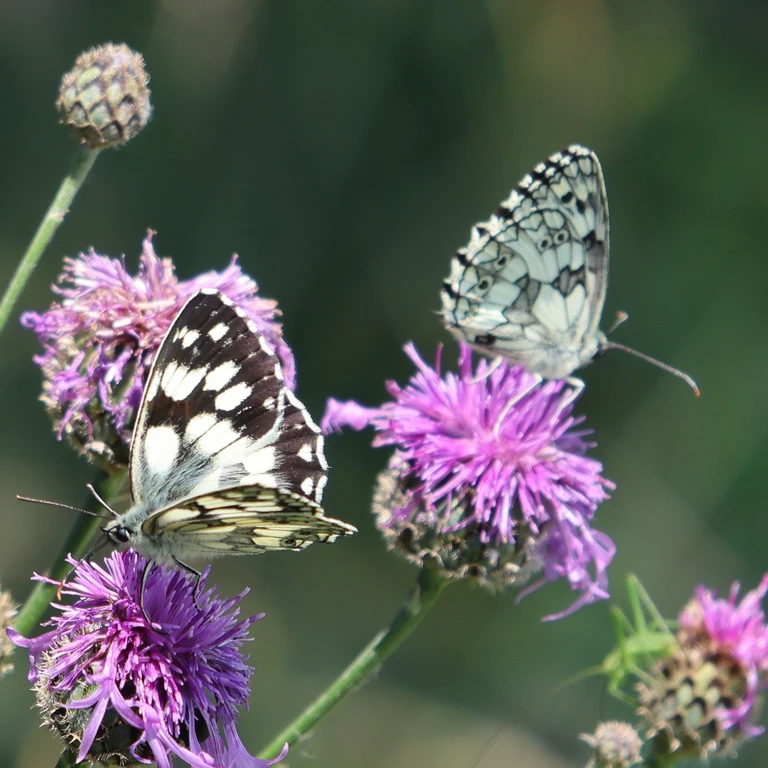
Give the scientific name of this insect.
Melanargia galathea
